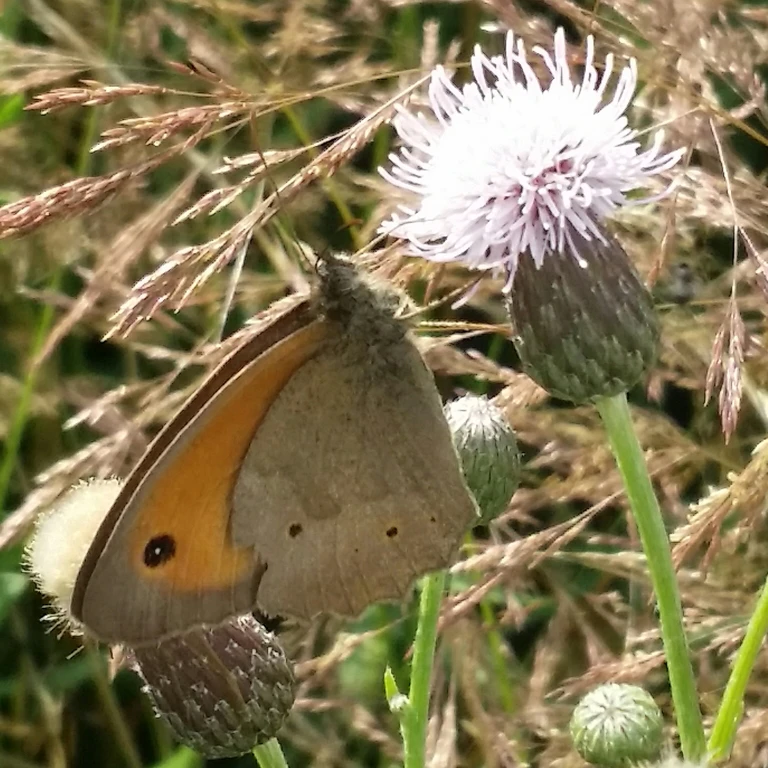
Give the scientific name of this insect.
Maniola jurtina
